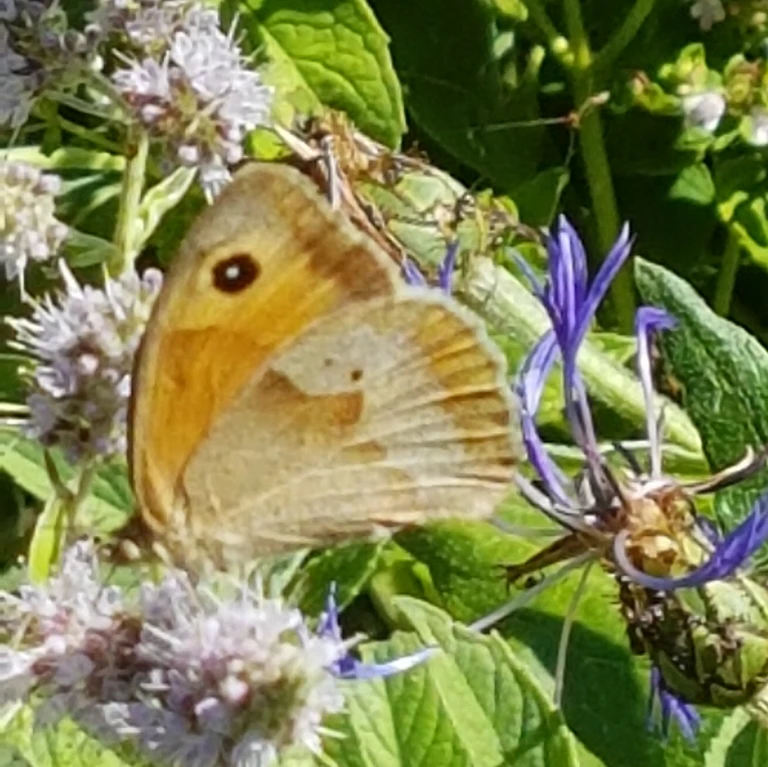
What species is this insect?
Maniola jurtina
